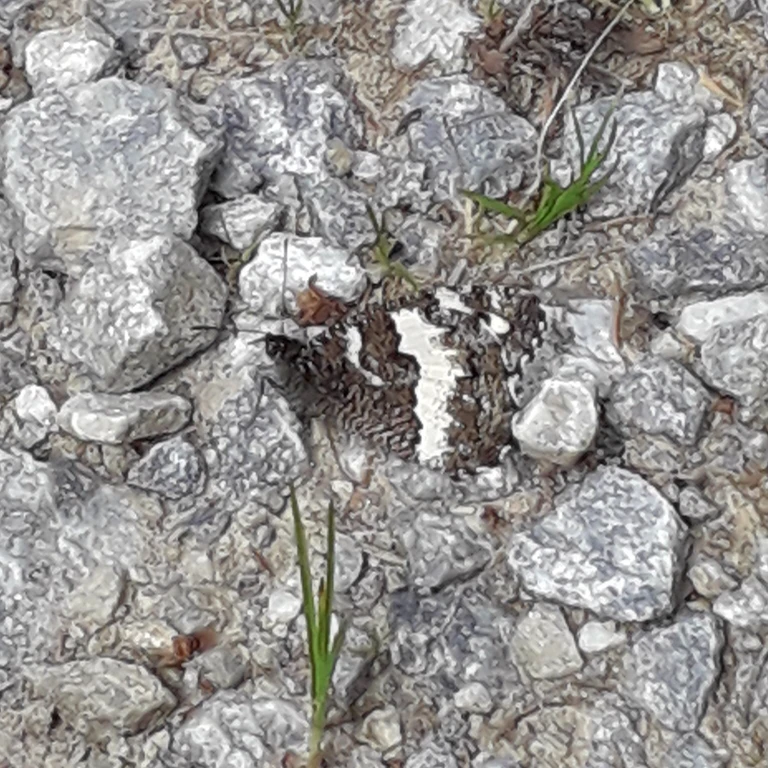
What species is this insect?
Brintesia circe
